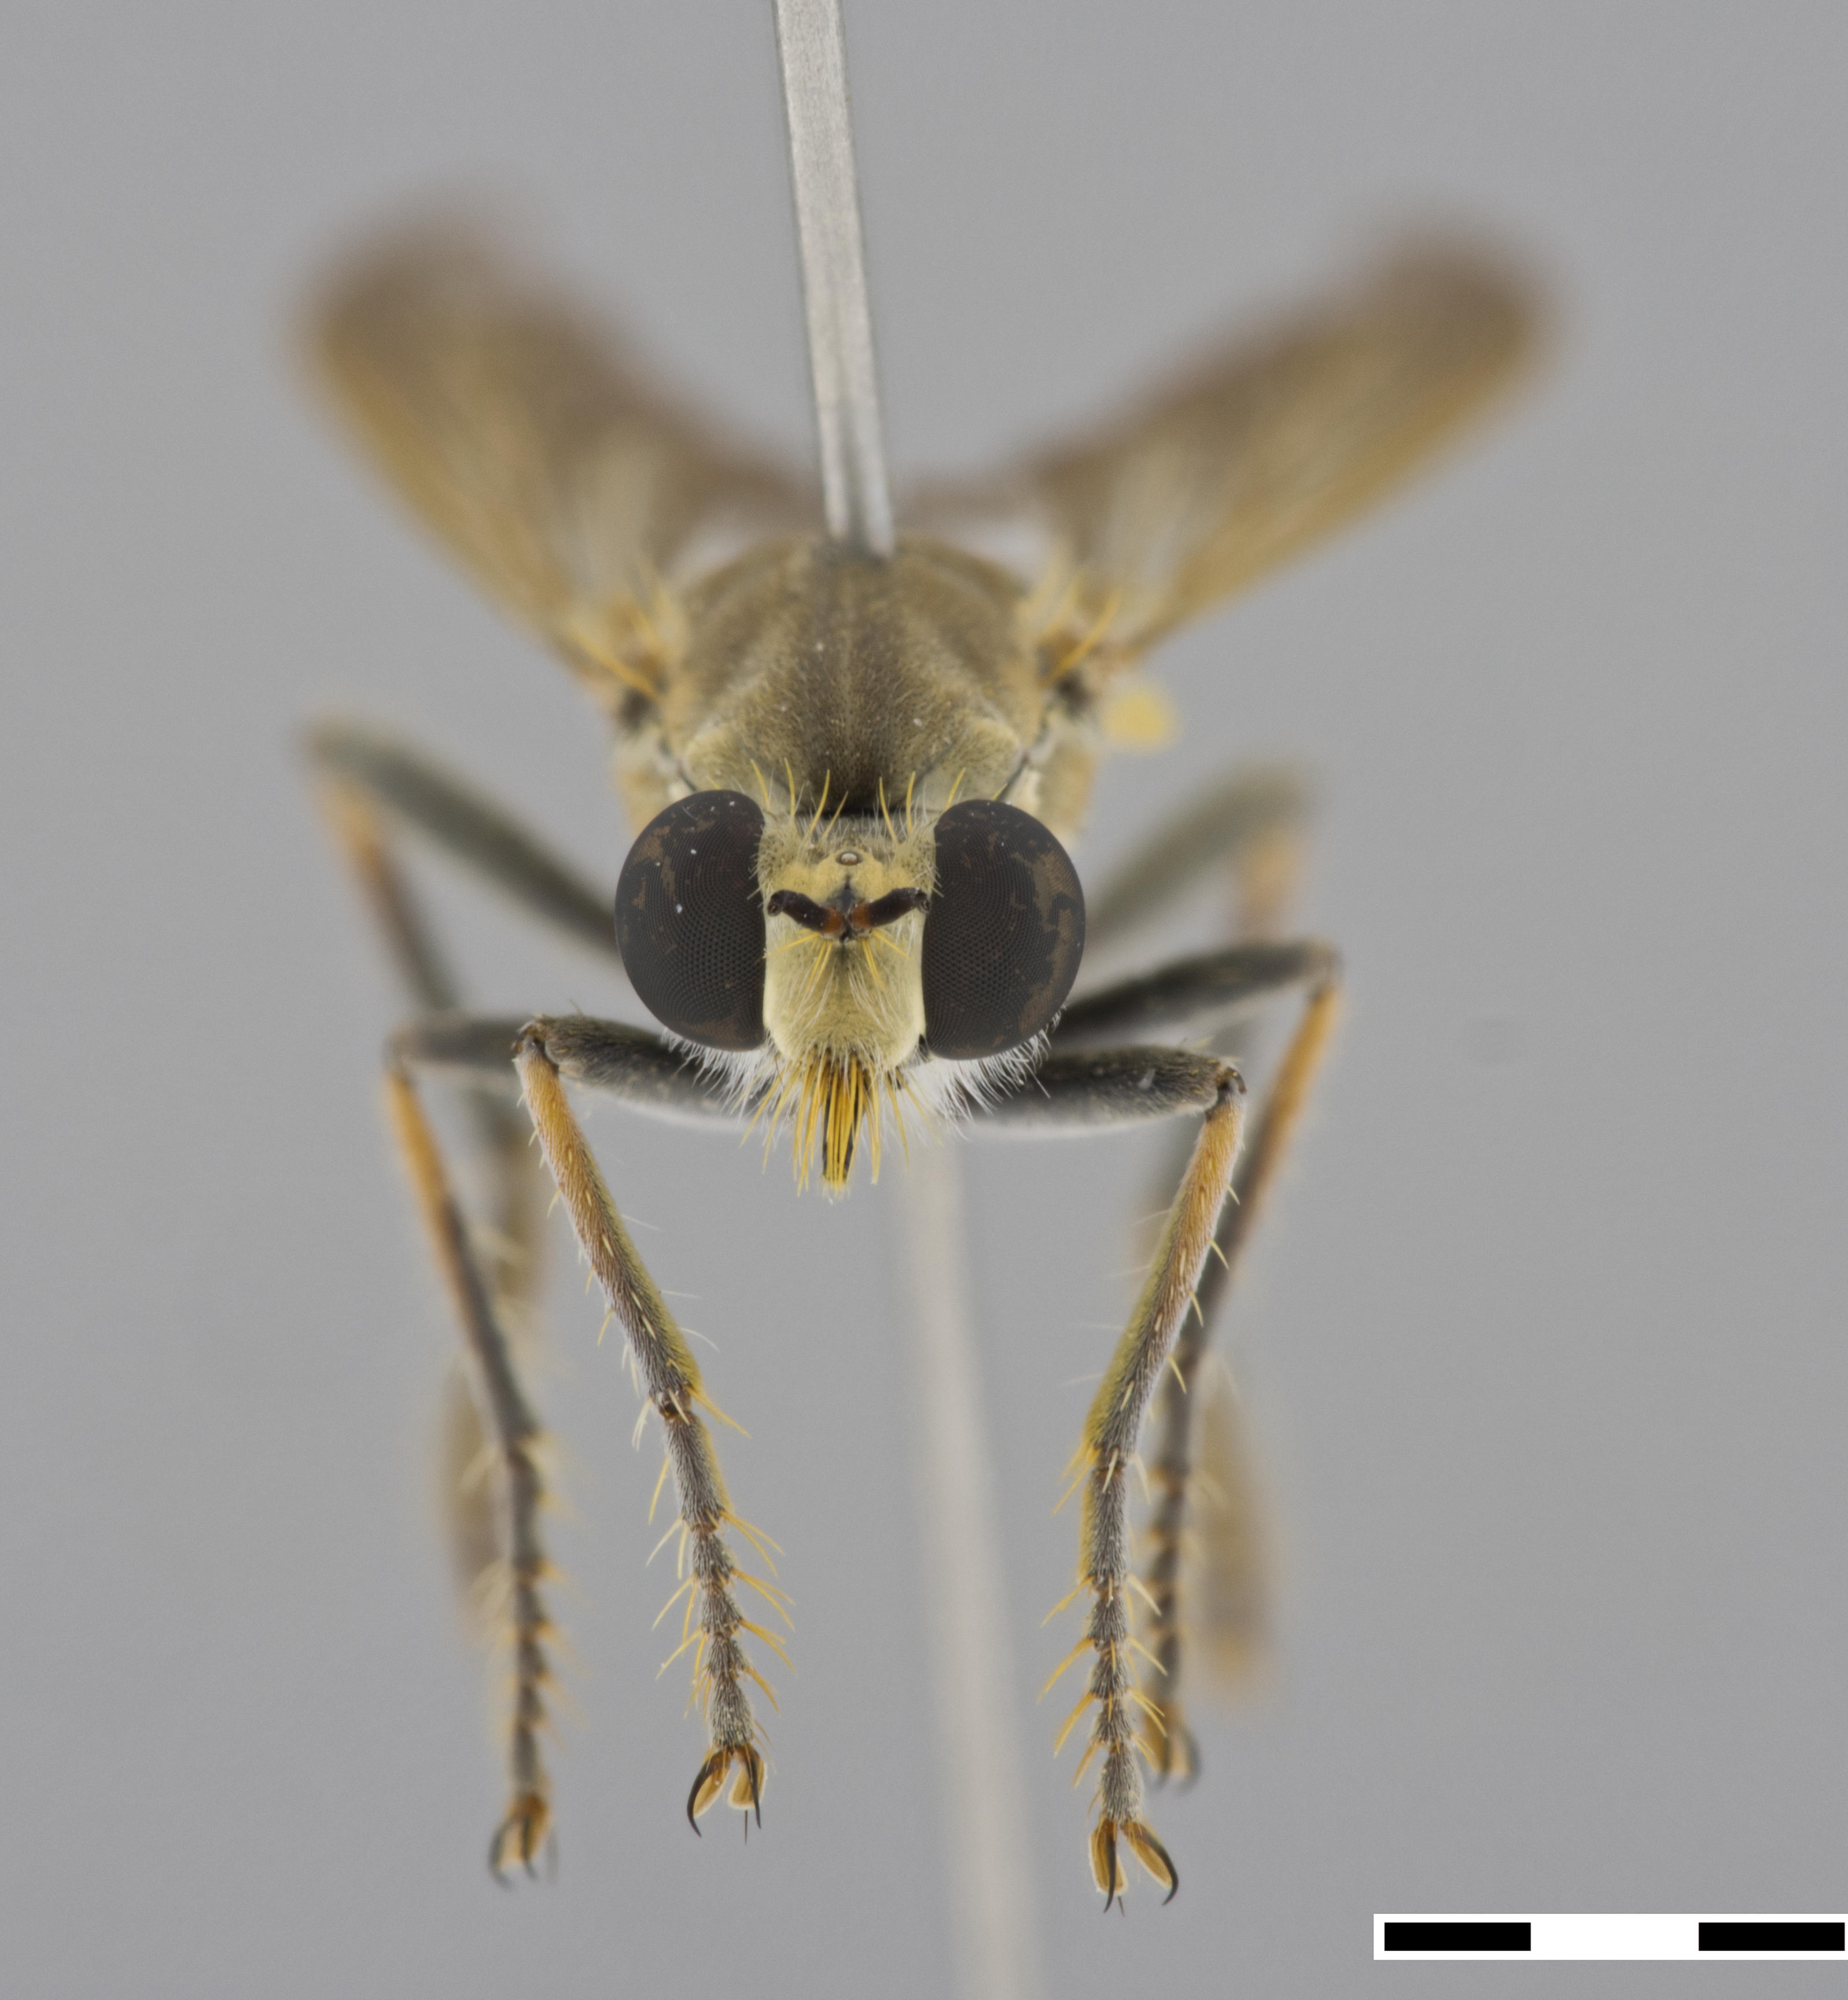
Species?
Laphyctis eremia
